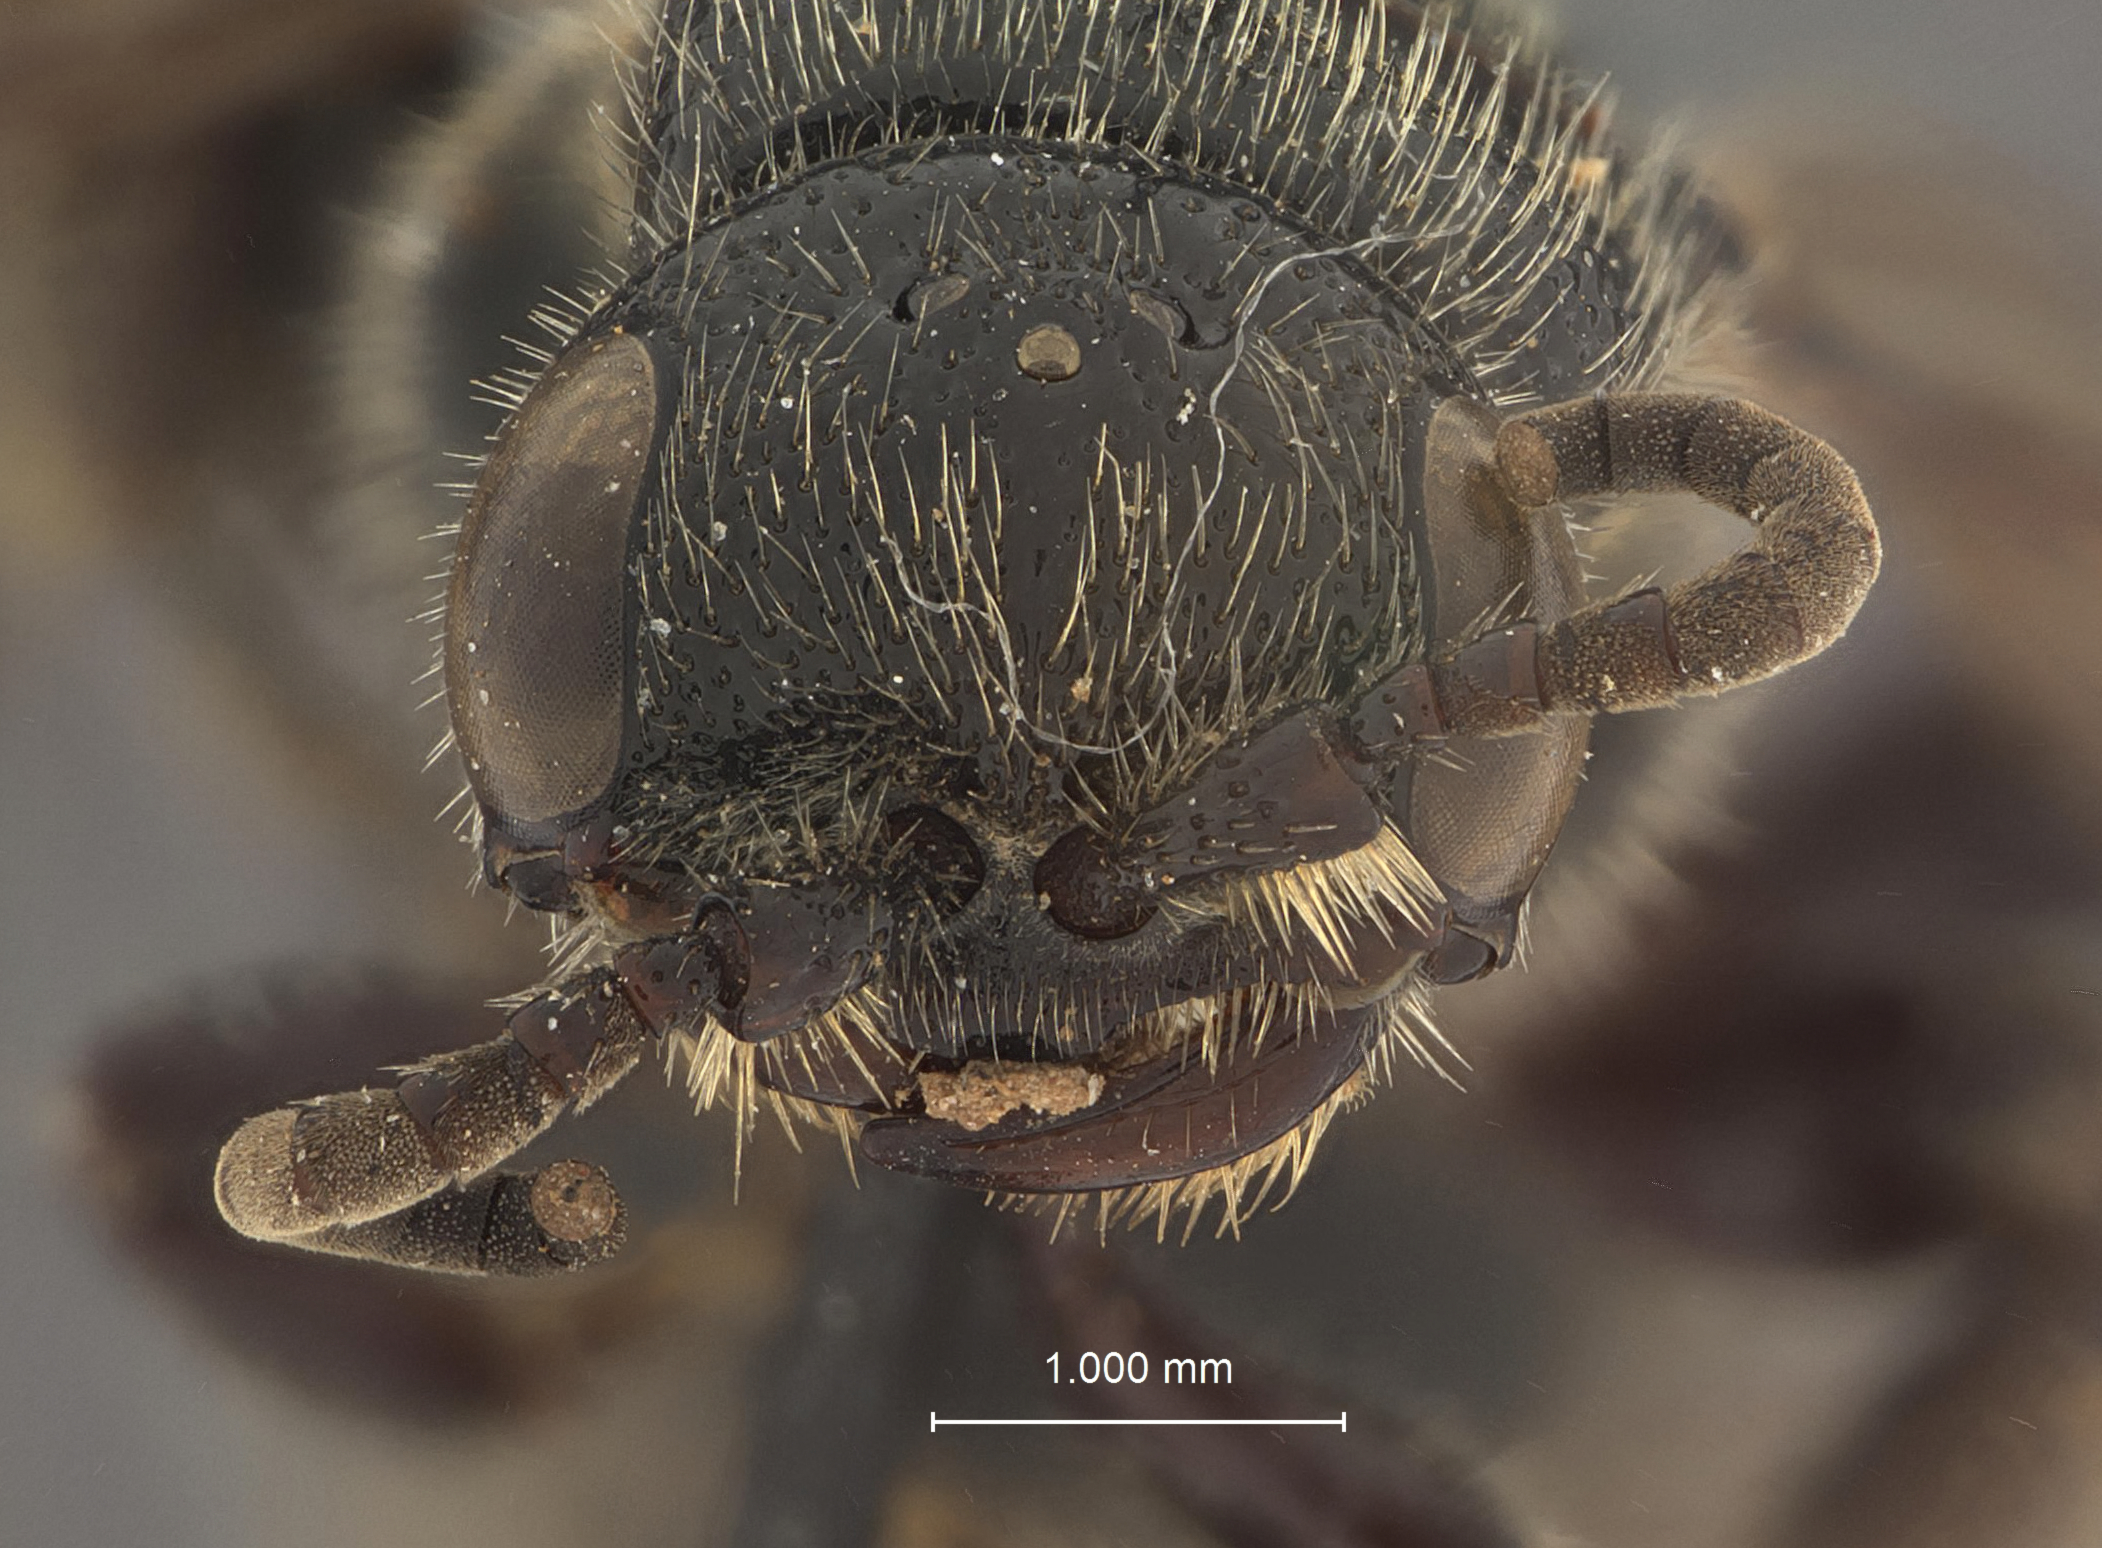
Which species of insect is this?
Tiphia chosensis
